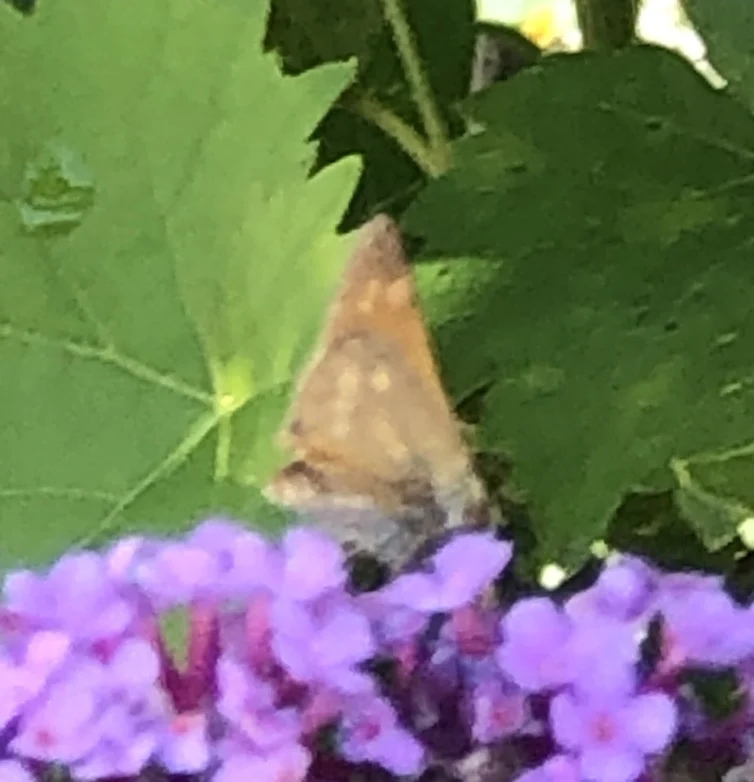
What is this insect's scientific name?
Ochlodes sylvanus (also Ochlodes venata)
